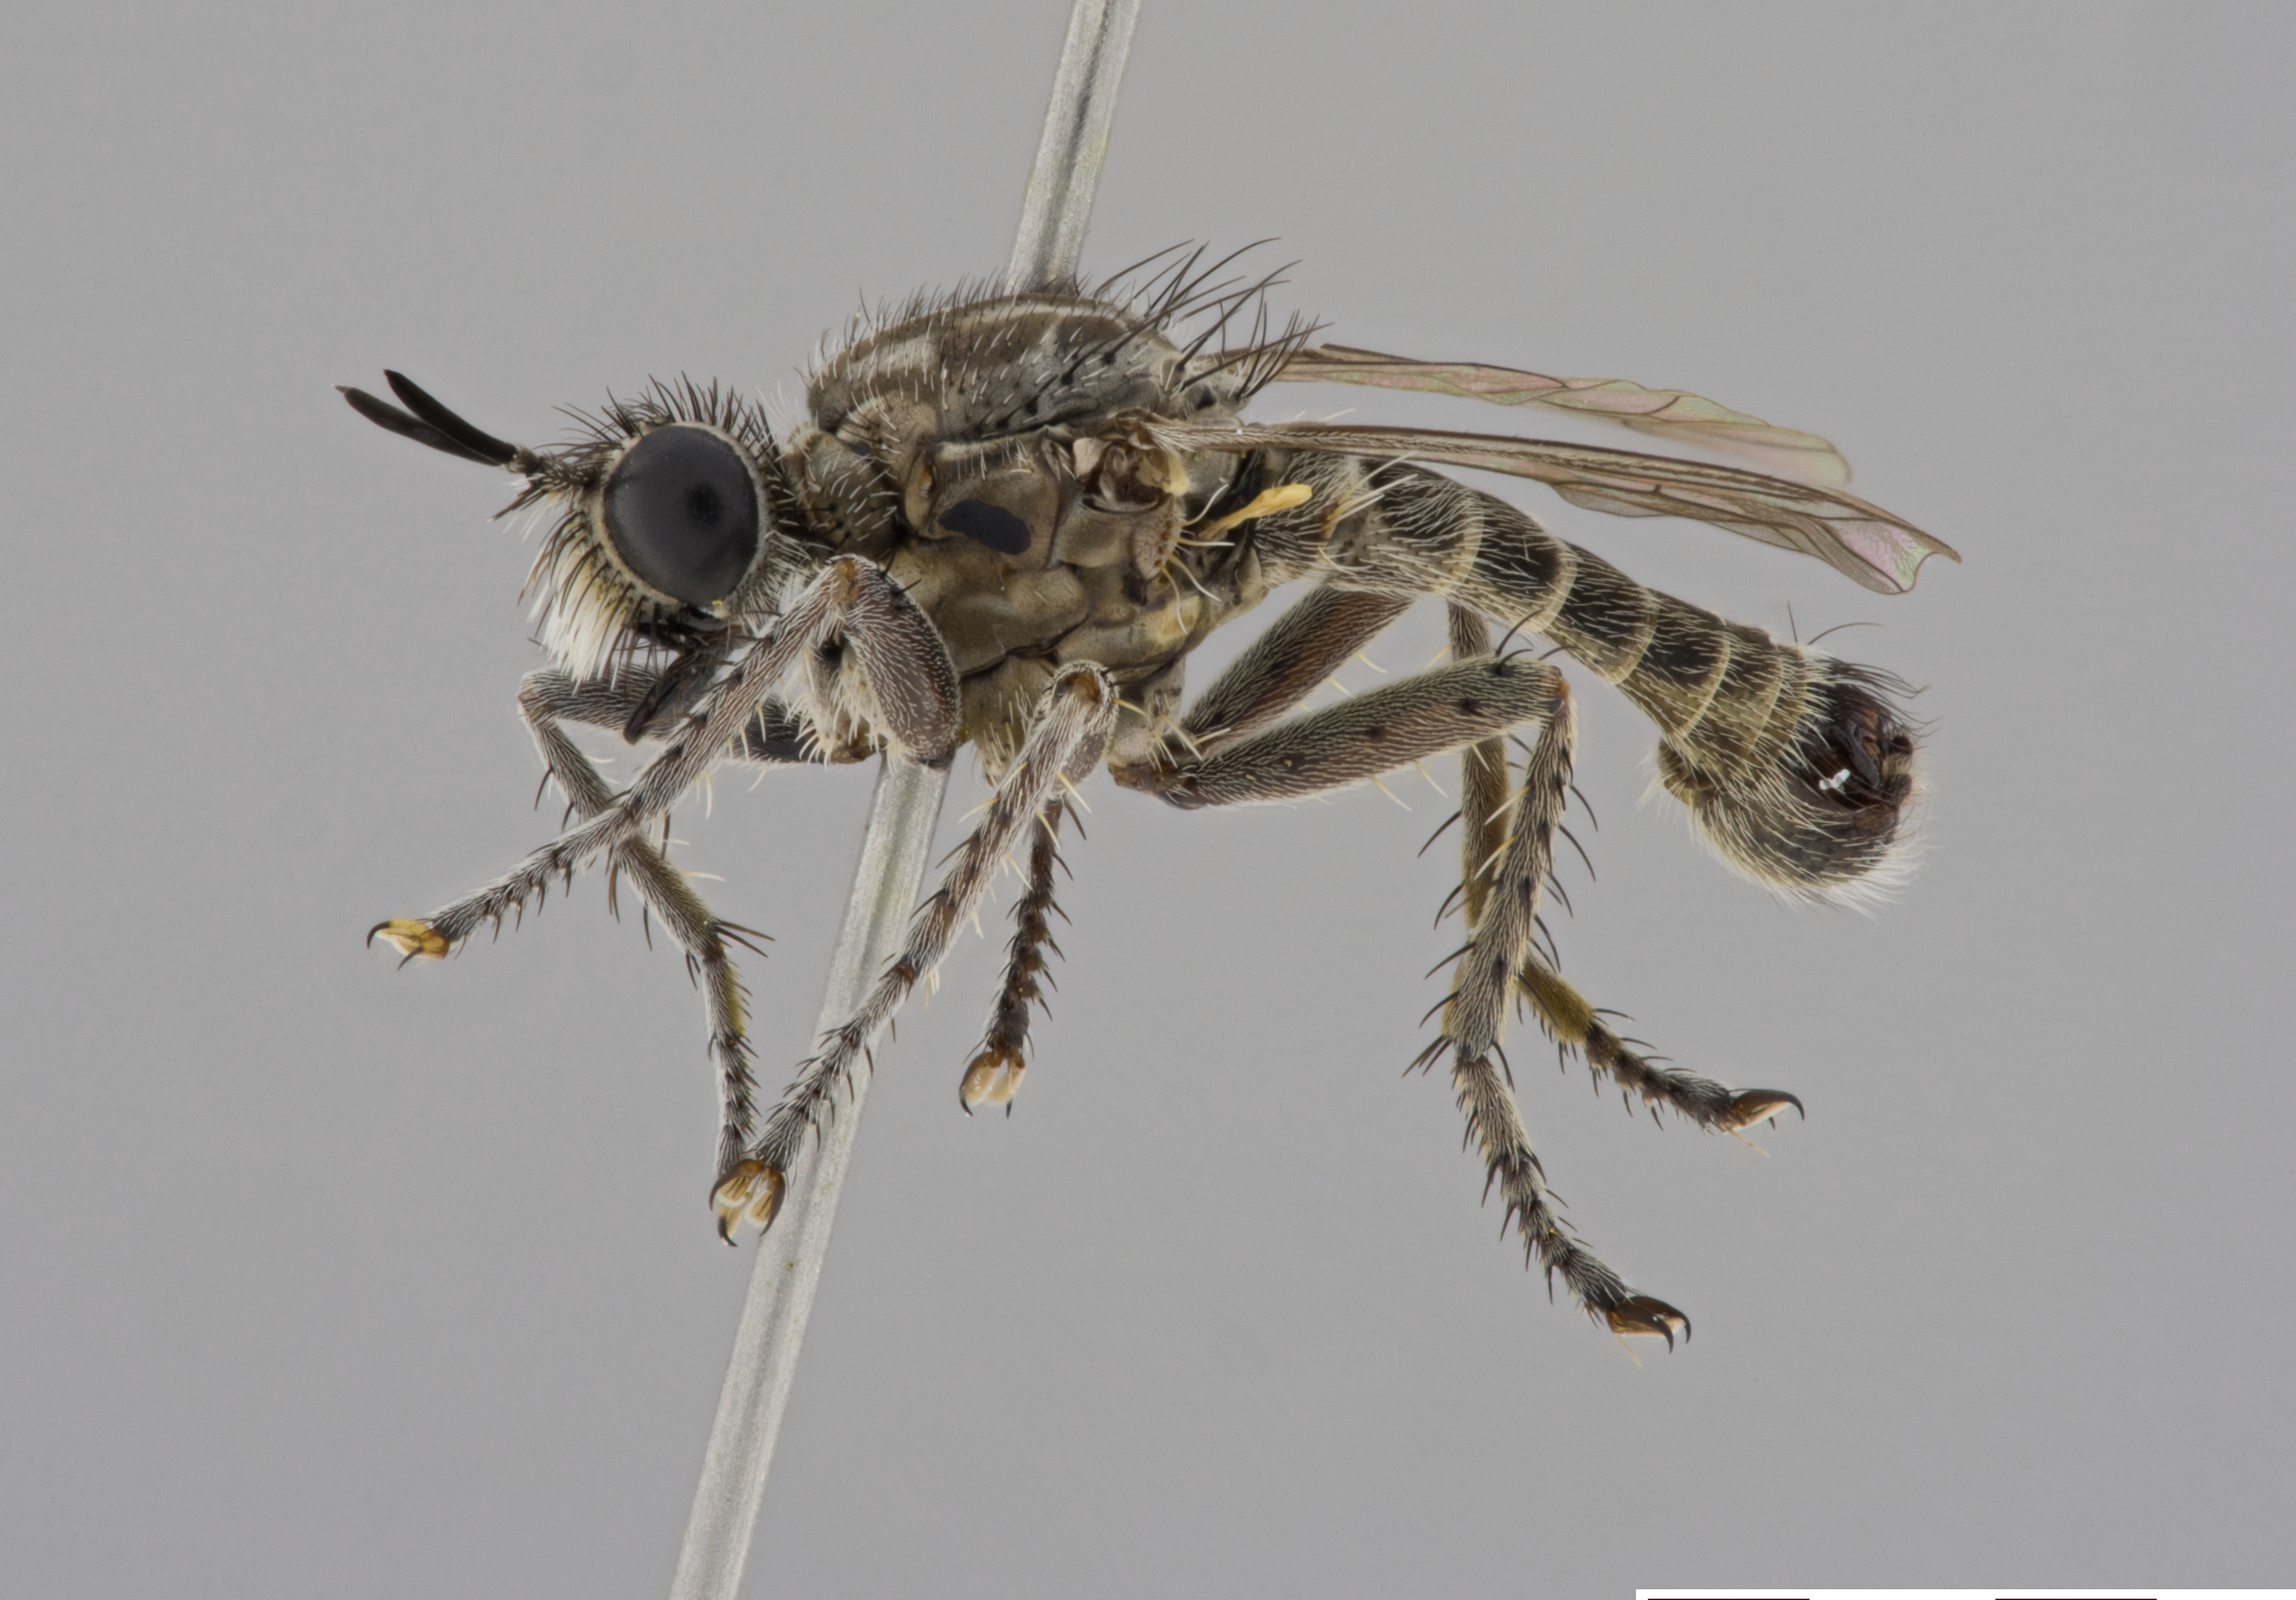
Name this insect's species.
Corymyia melas
